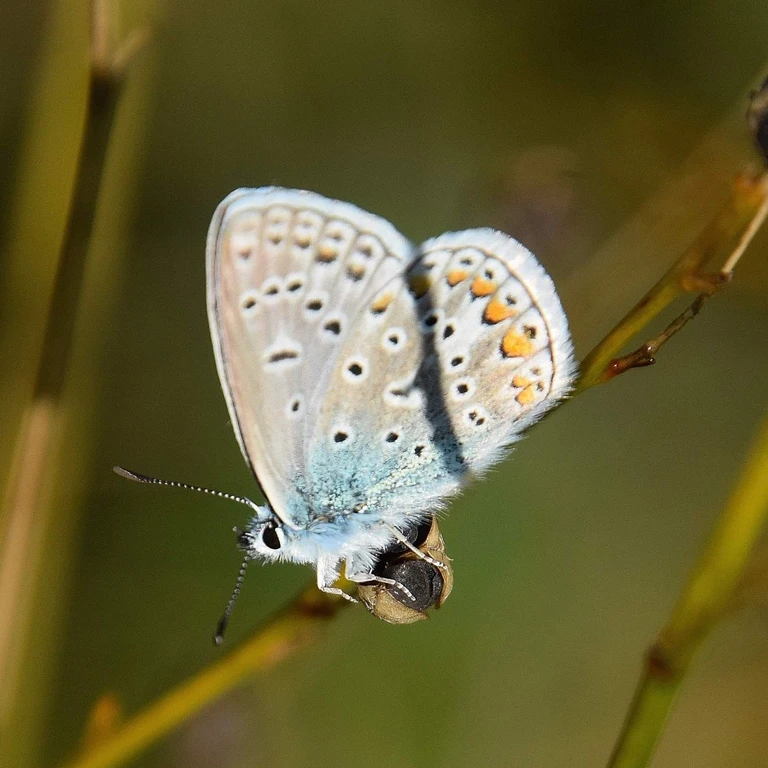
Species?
Polyommatus icarus
